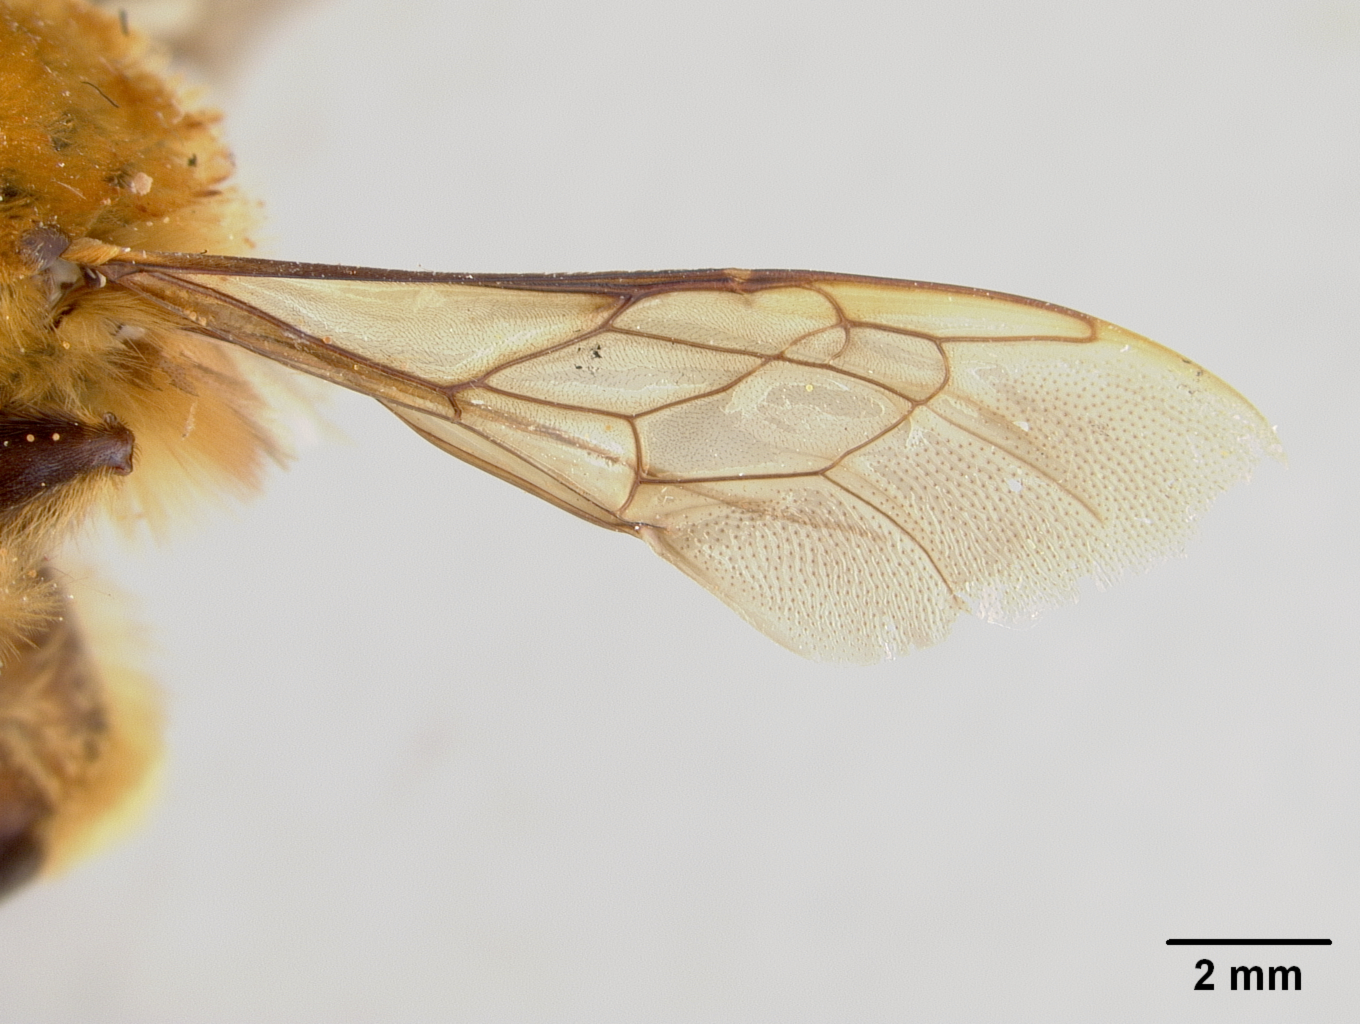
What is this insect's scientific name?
Ptiloglossa wilmattae
